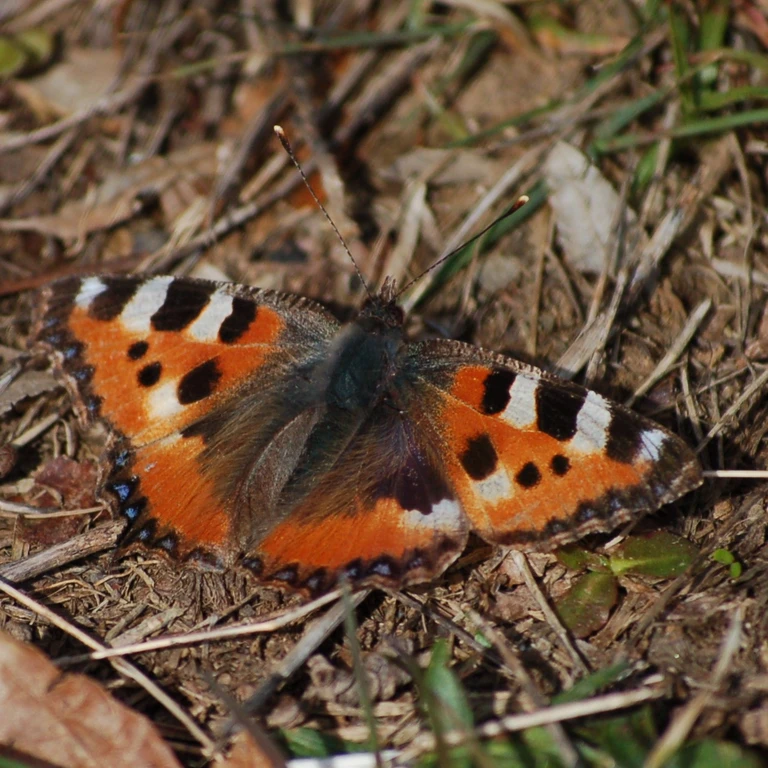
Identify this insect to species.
Aglais urticae
